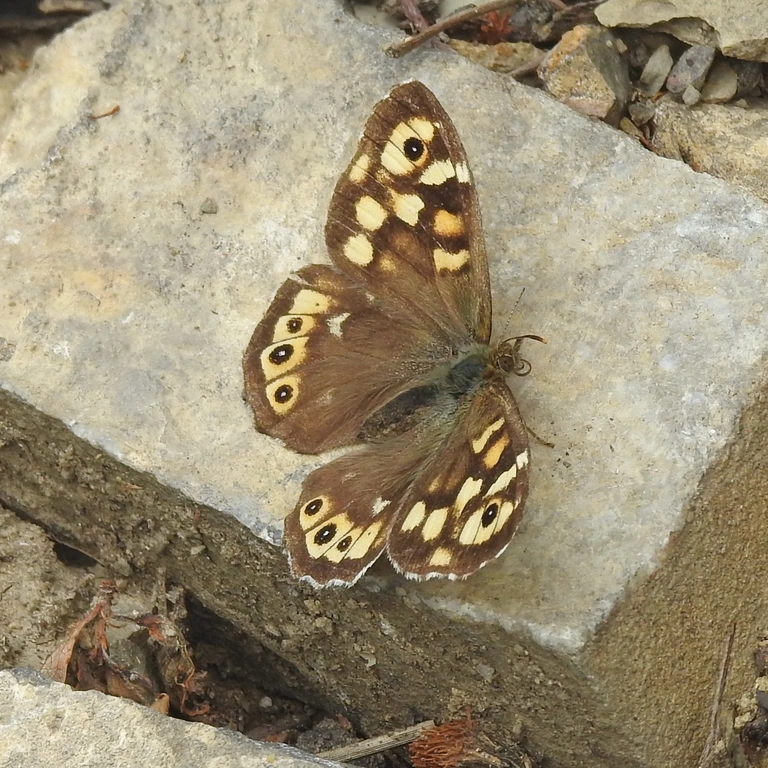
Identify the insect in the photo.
Pararge aegeria
